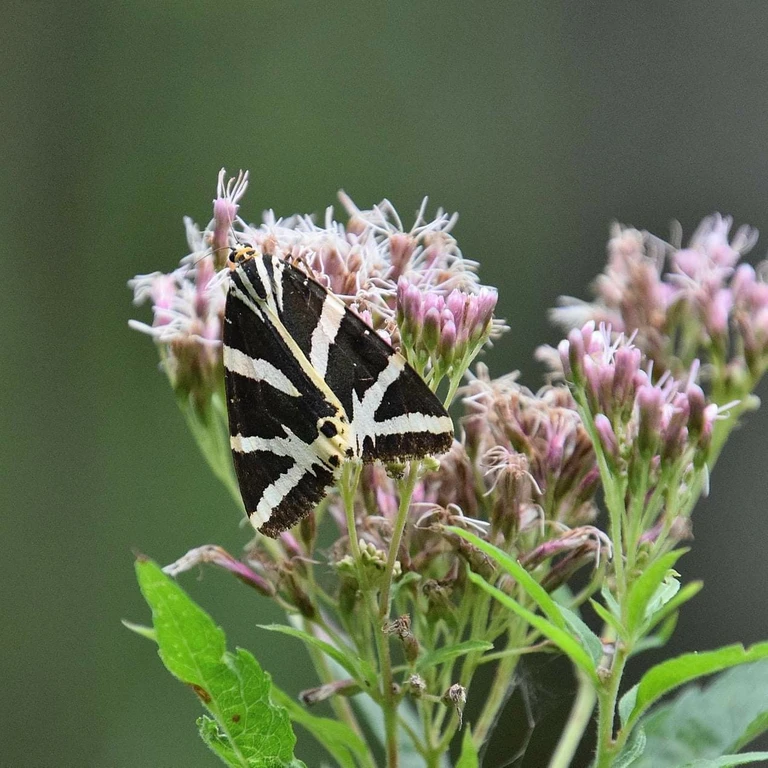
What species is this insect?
Euplagia quadripunctaria
